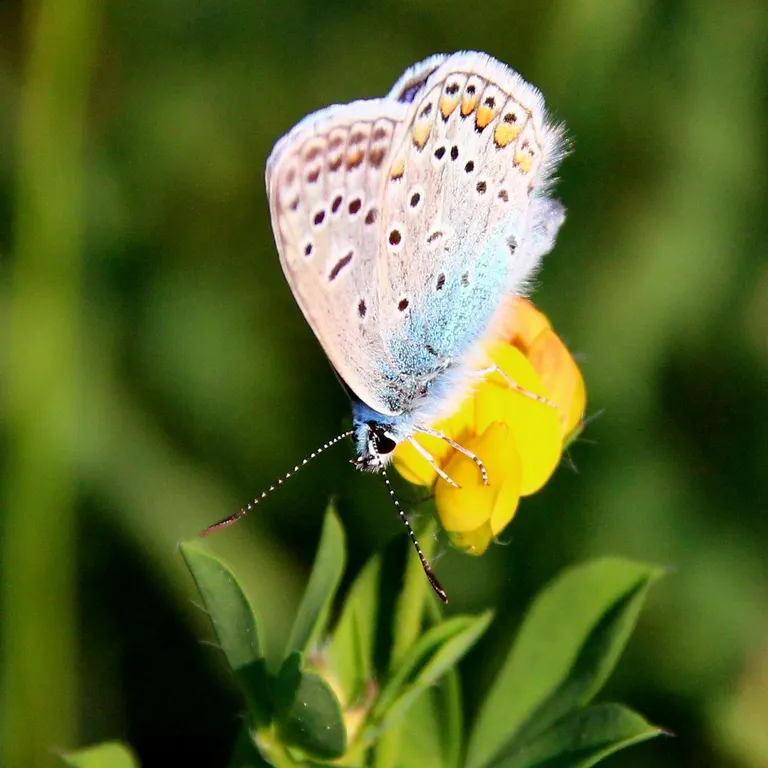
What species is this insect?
Polyommatus icarus
